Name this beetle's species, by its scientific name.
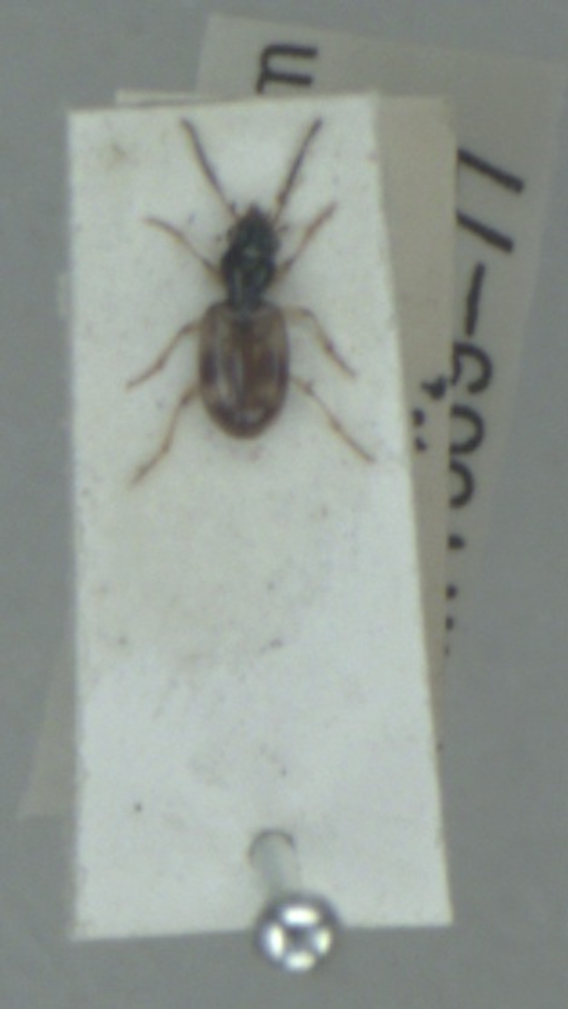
Bembidion articulatum
